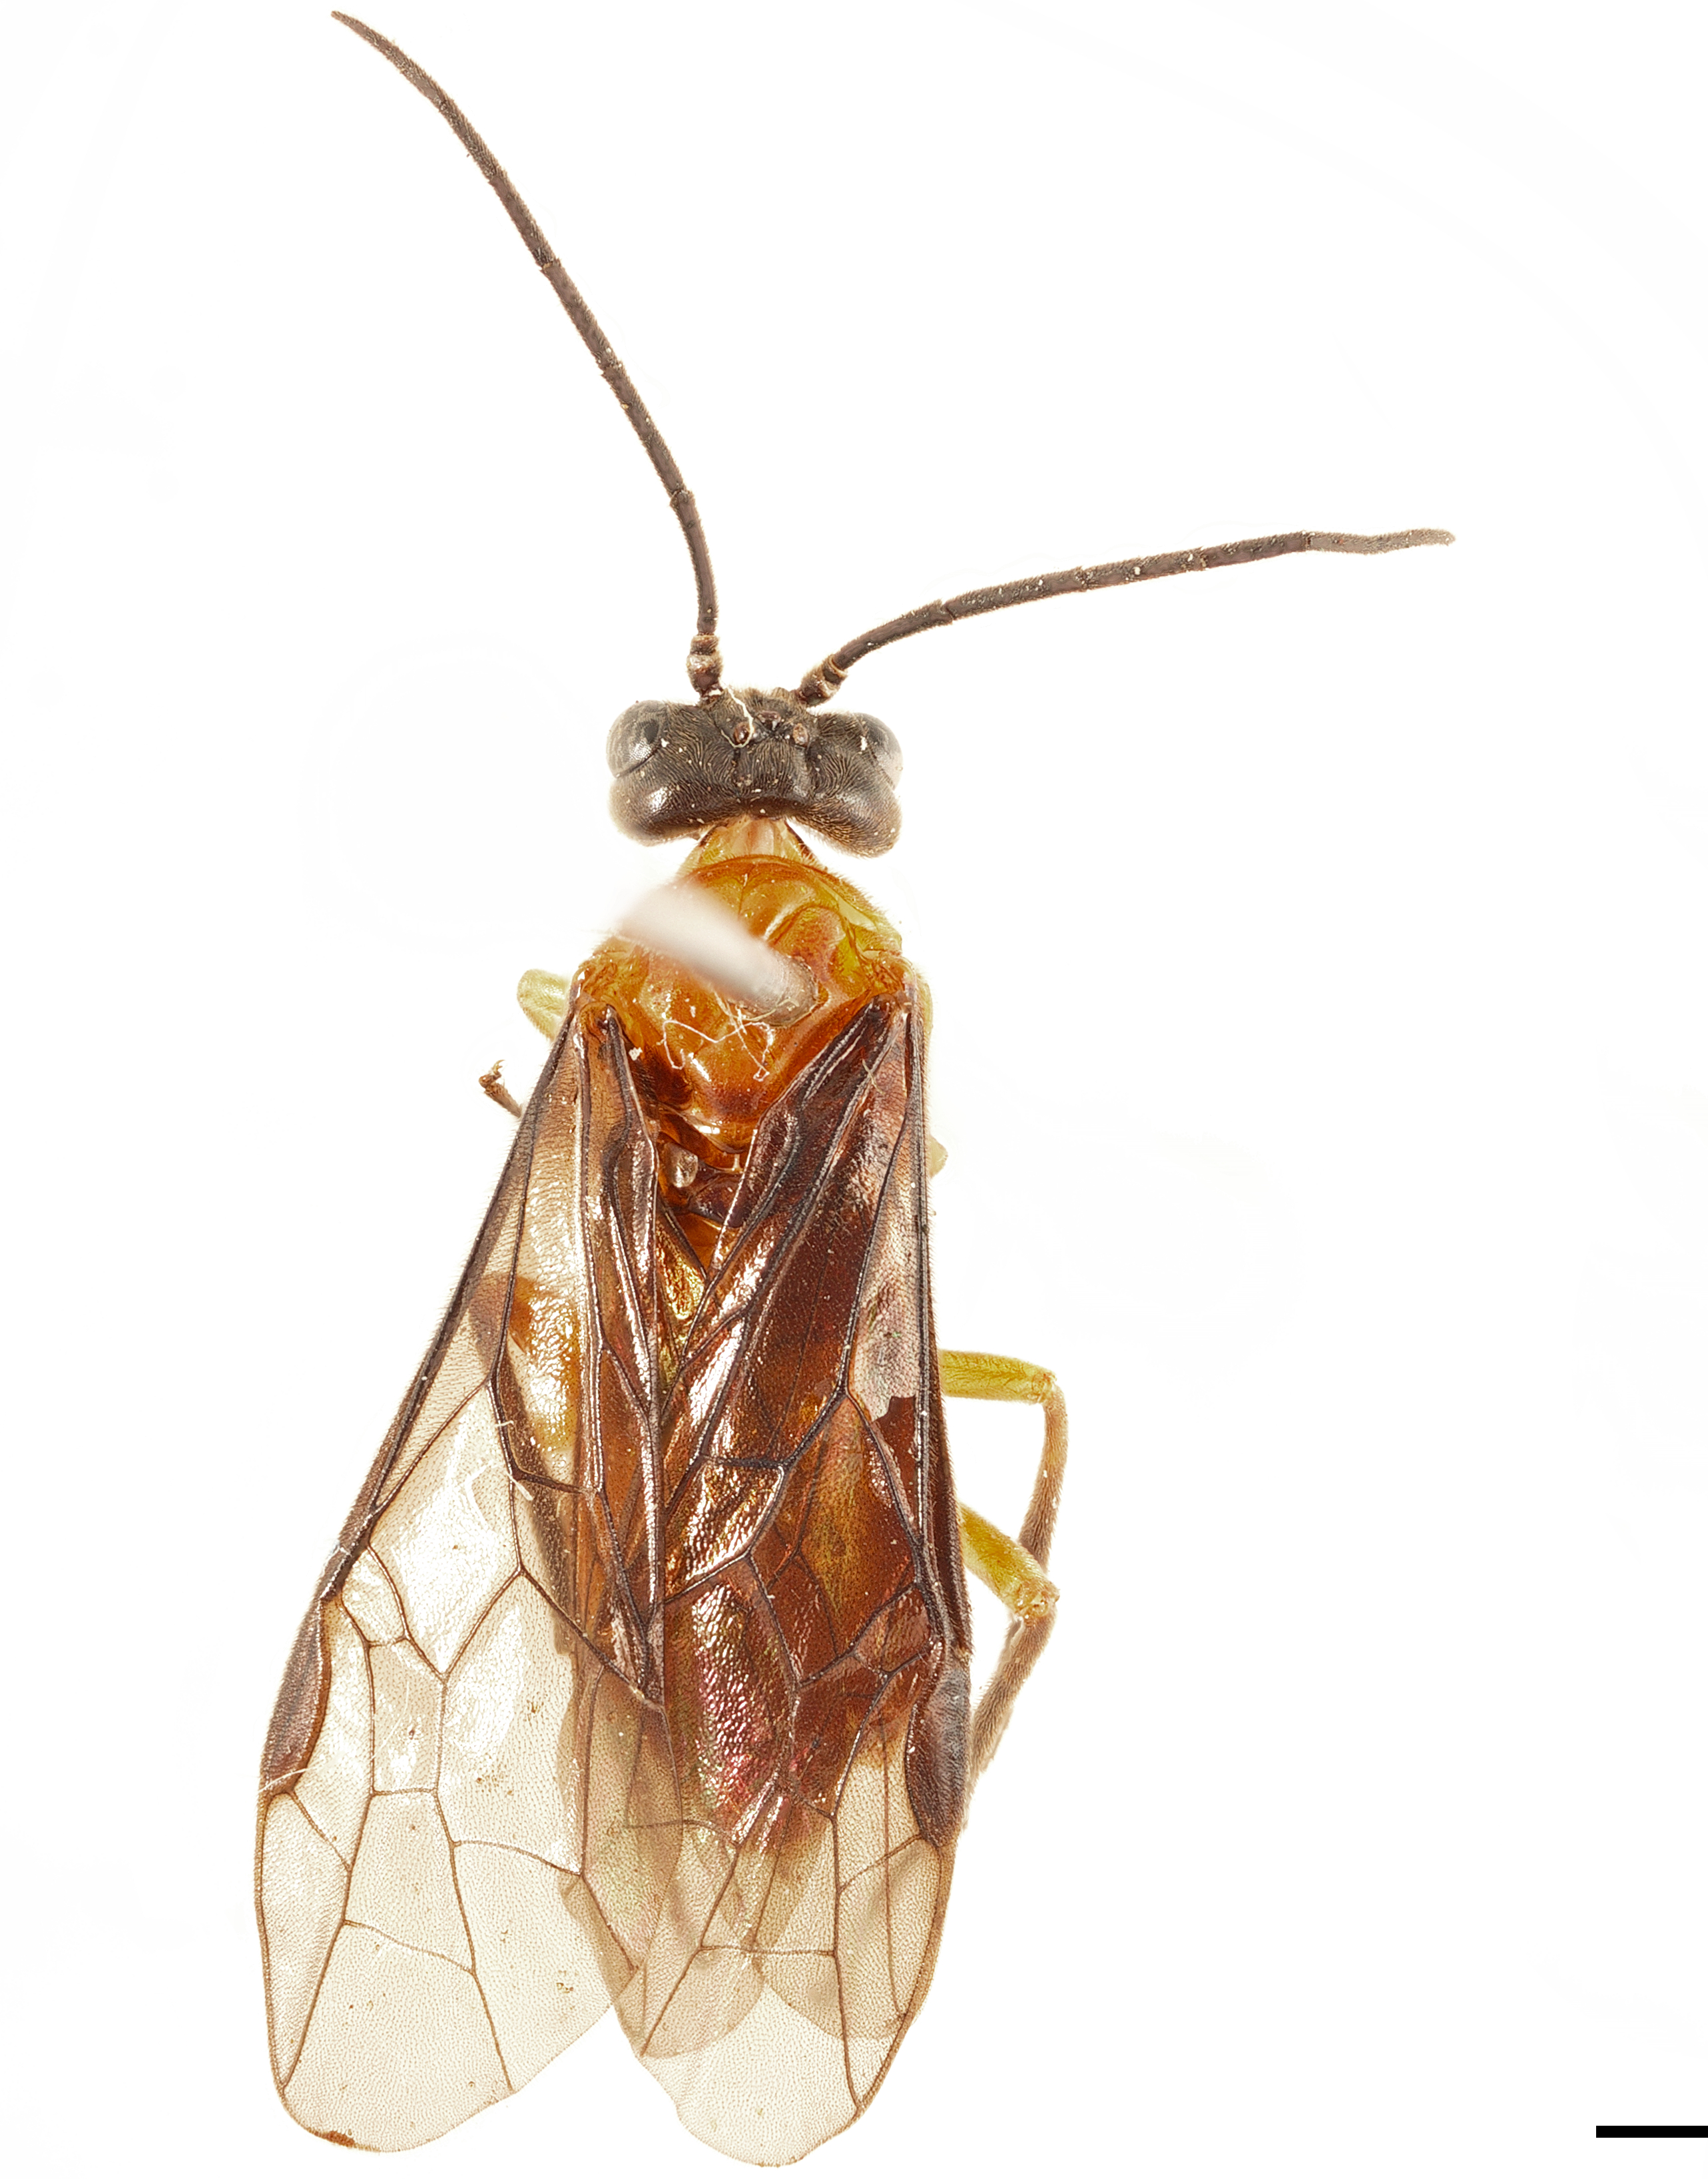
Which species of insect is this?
Monostegidea nigriceps
